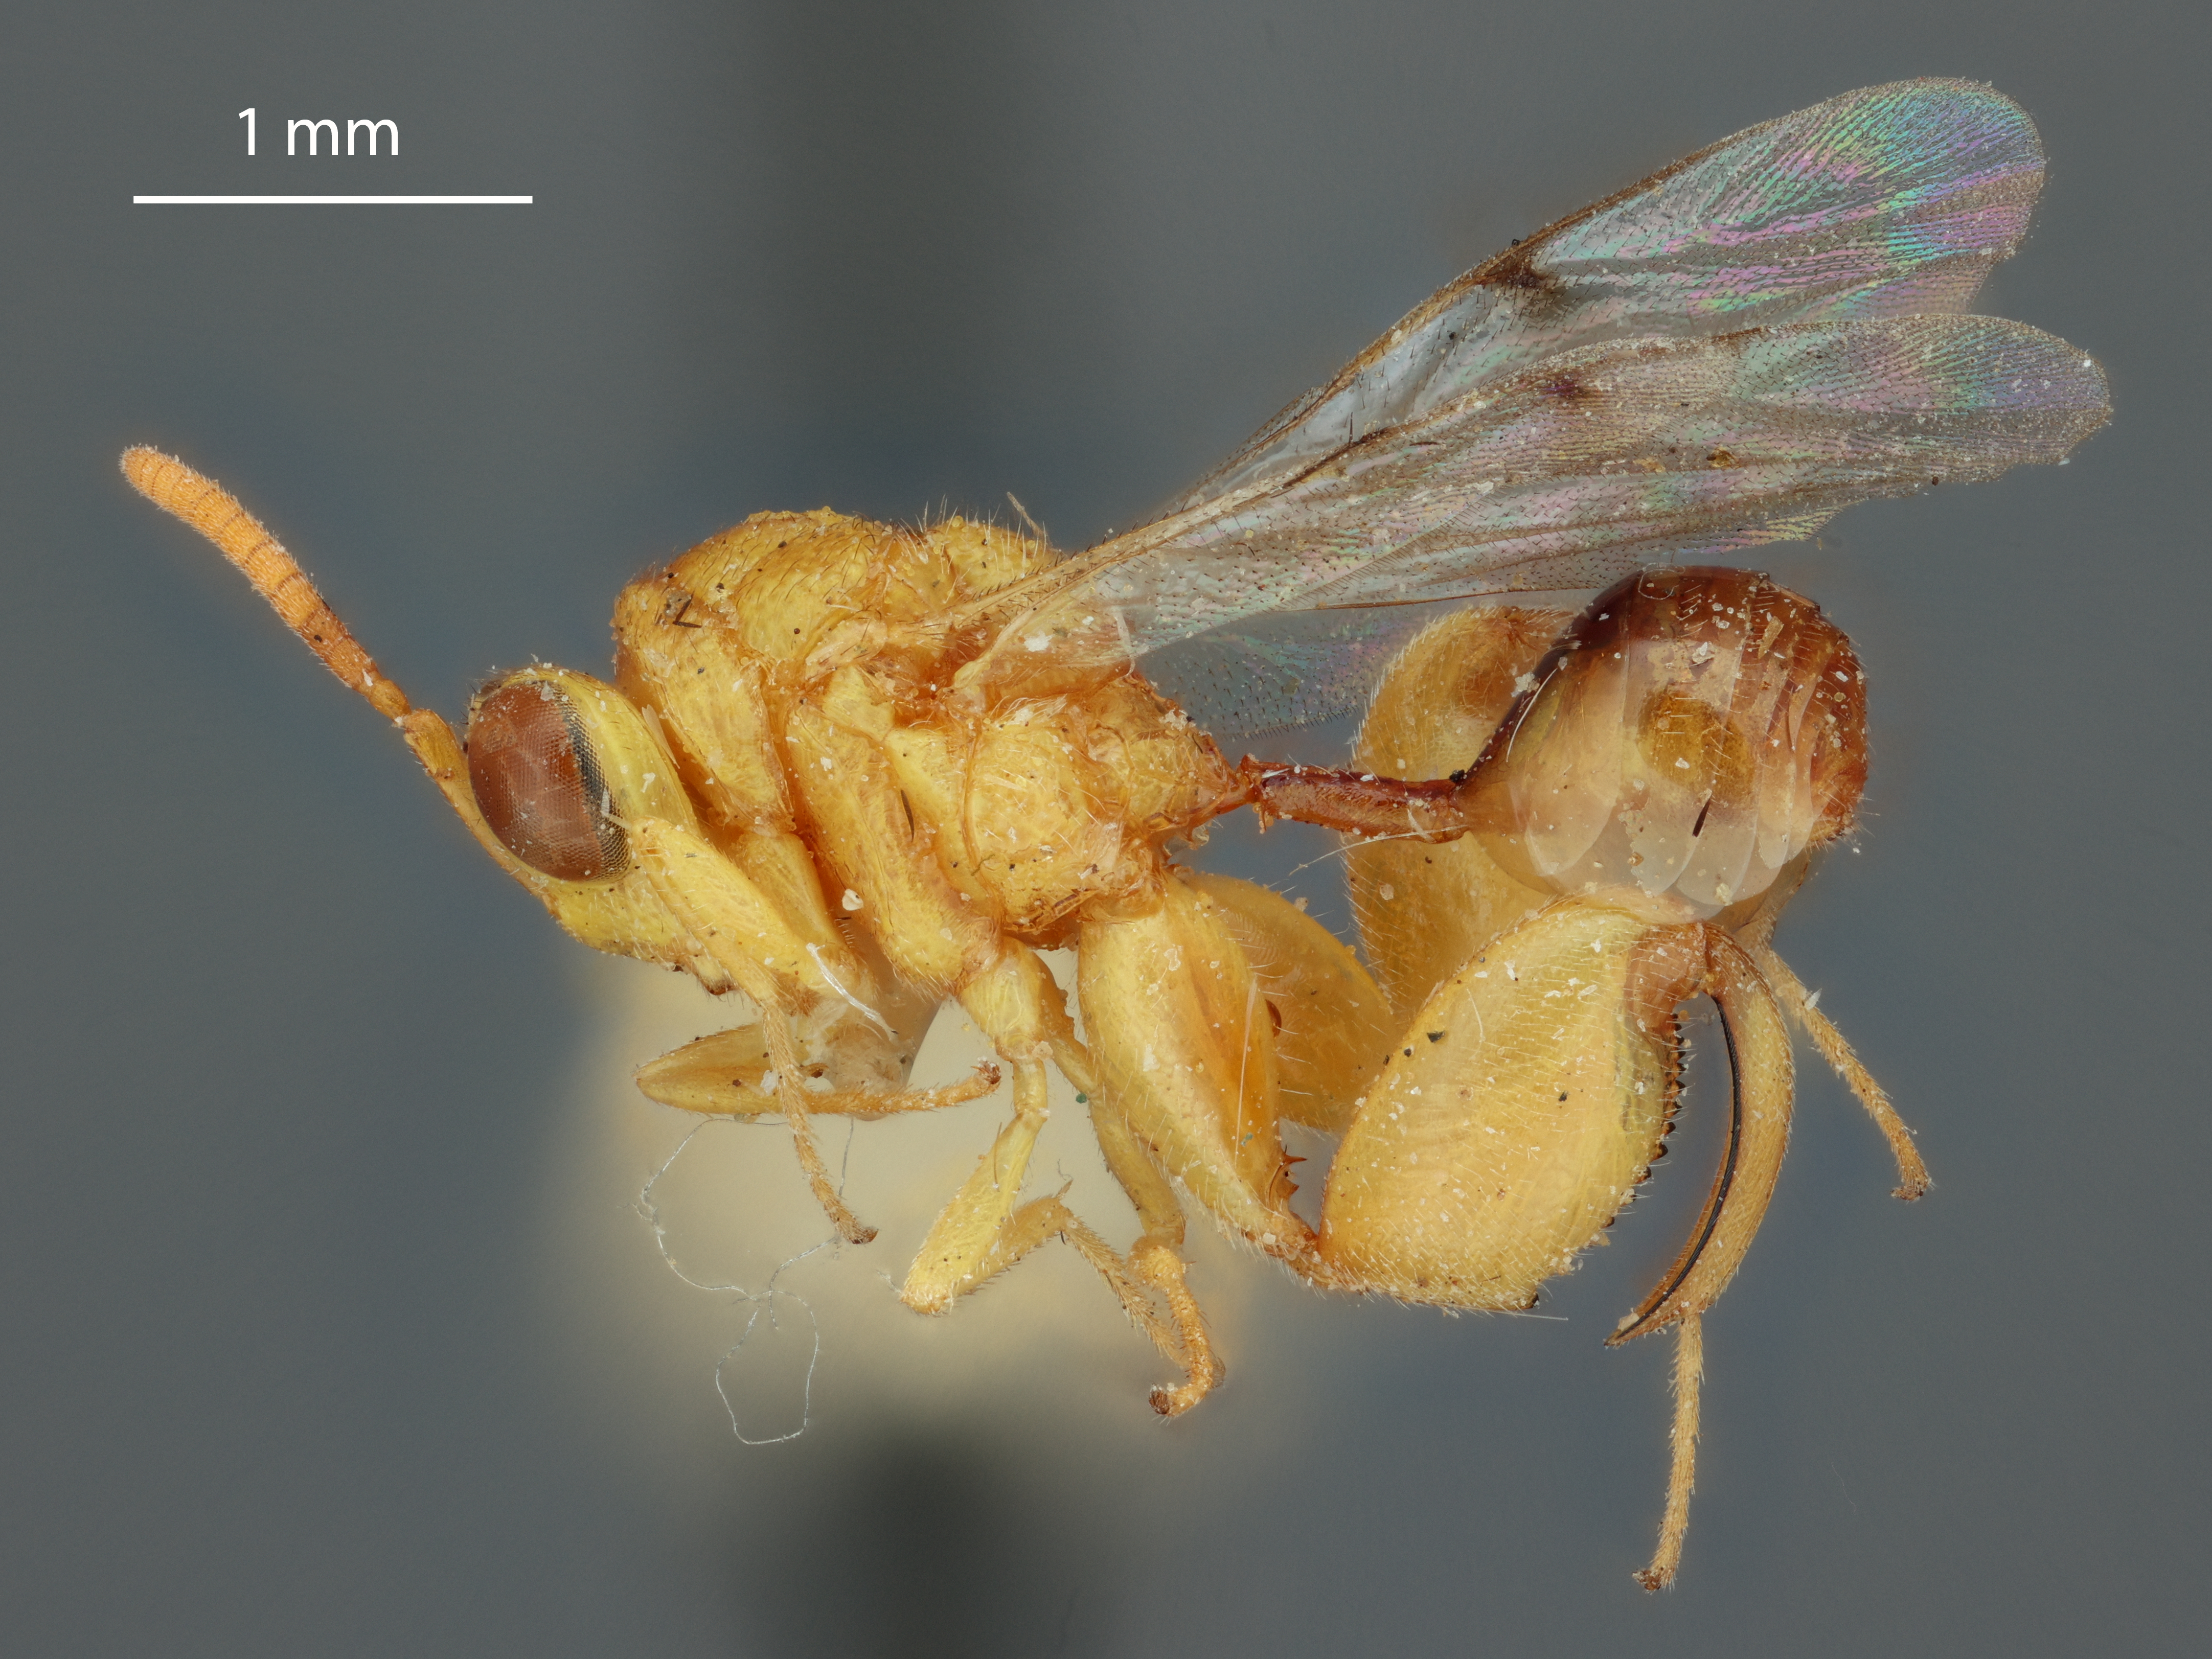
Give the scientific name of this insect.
Conura dentiscapa
